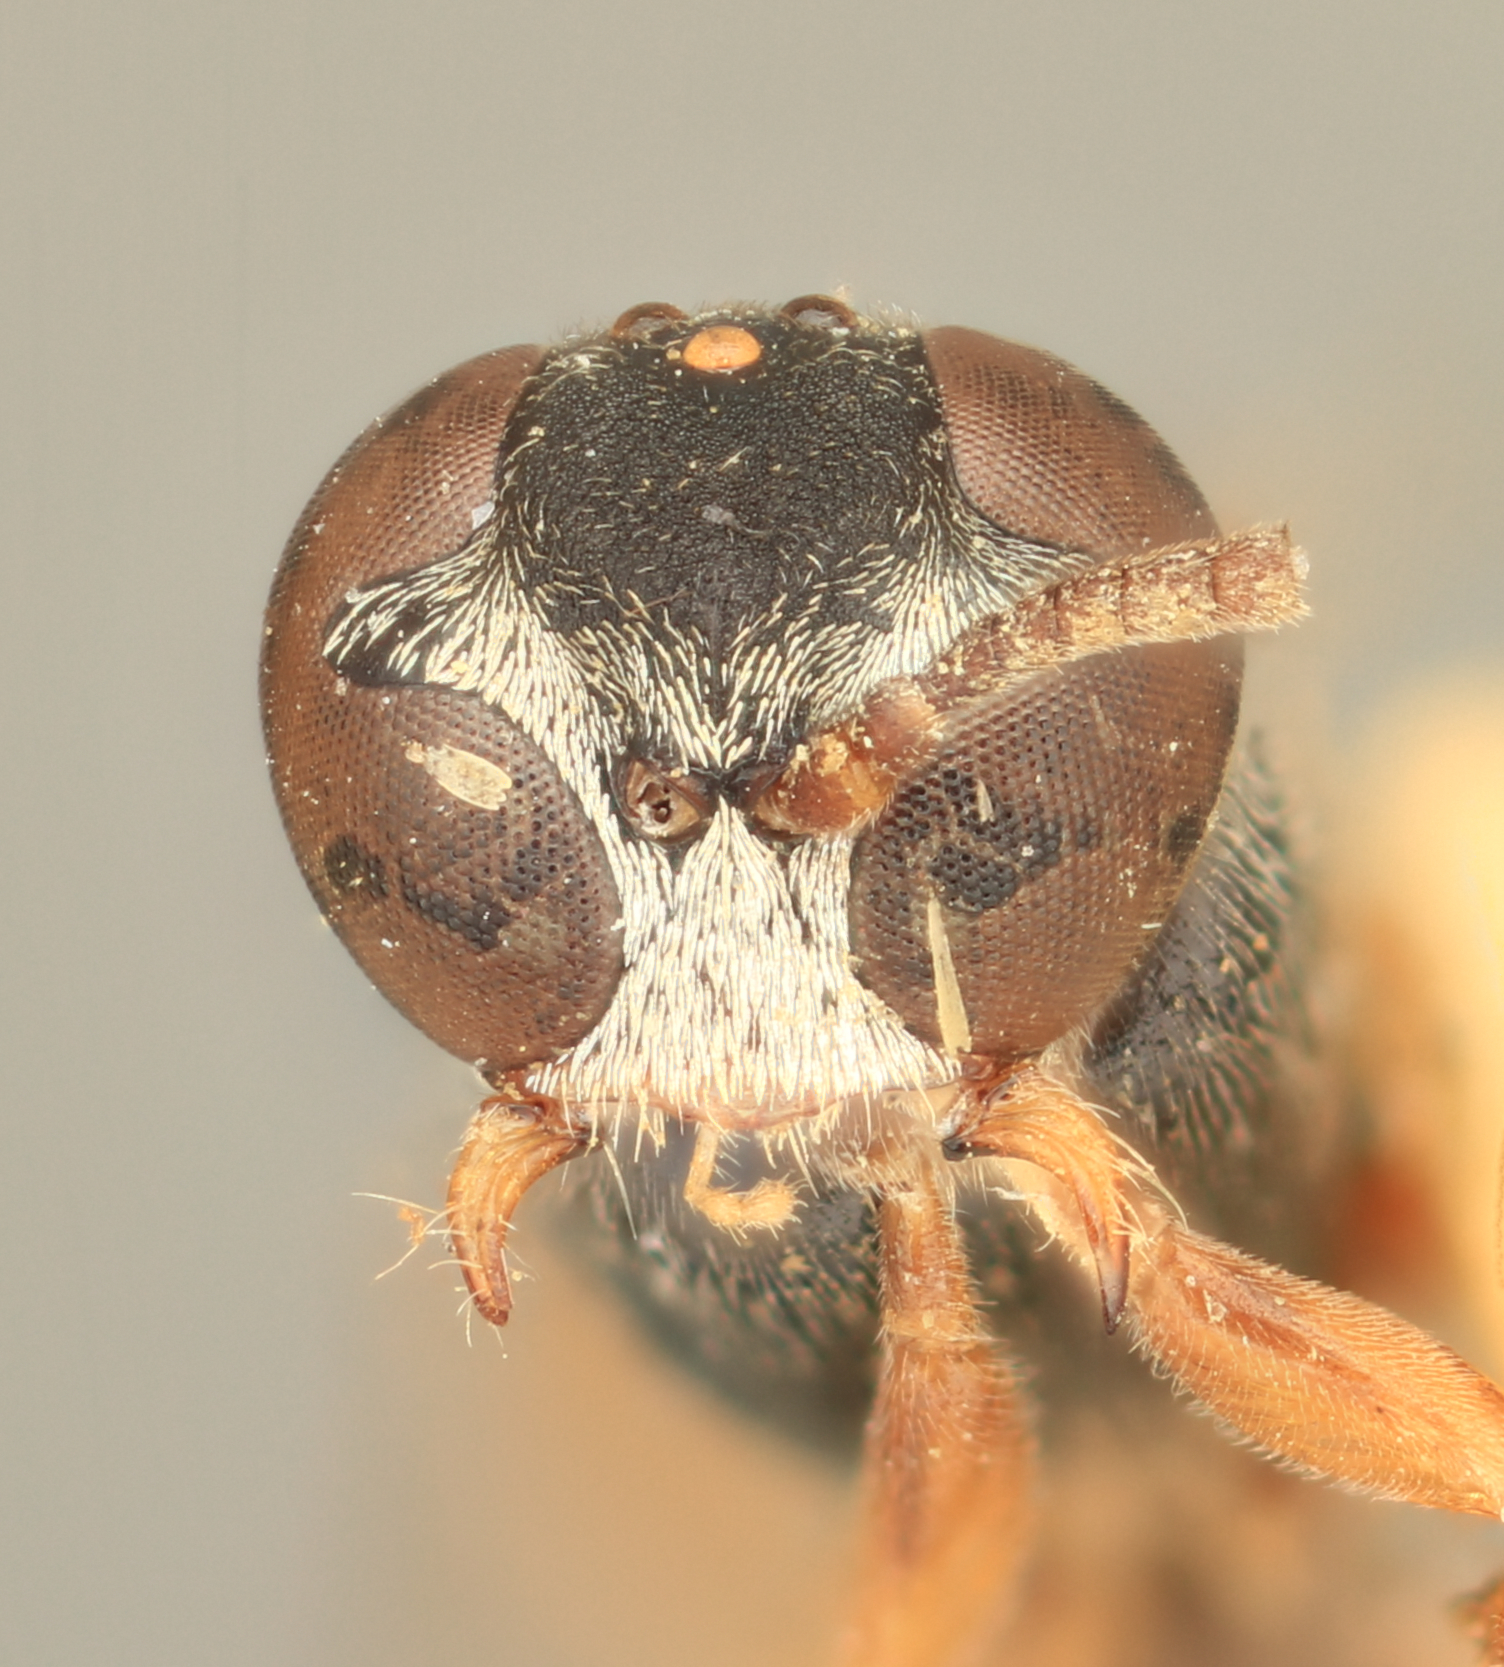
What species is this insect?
Trypoxylon adelphiae
